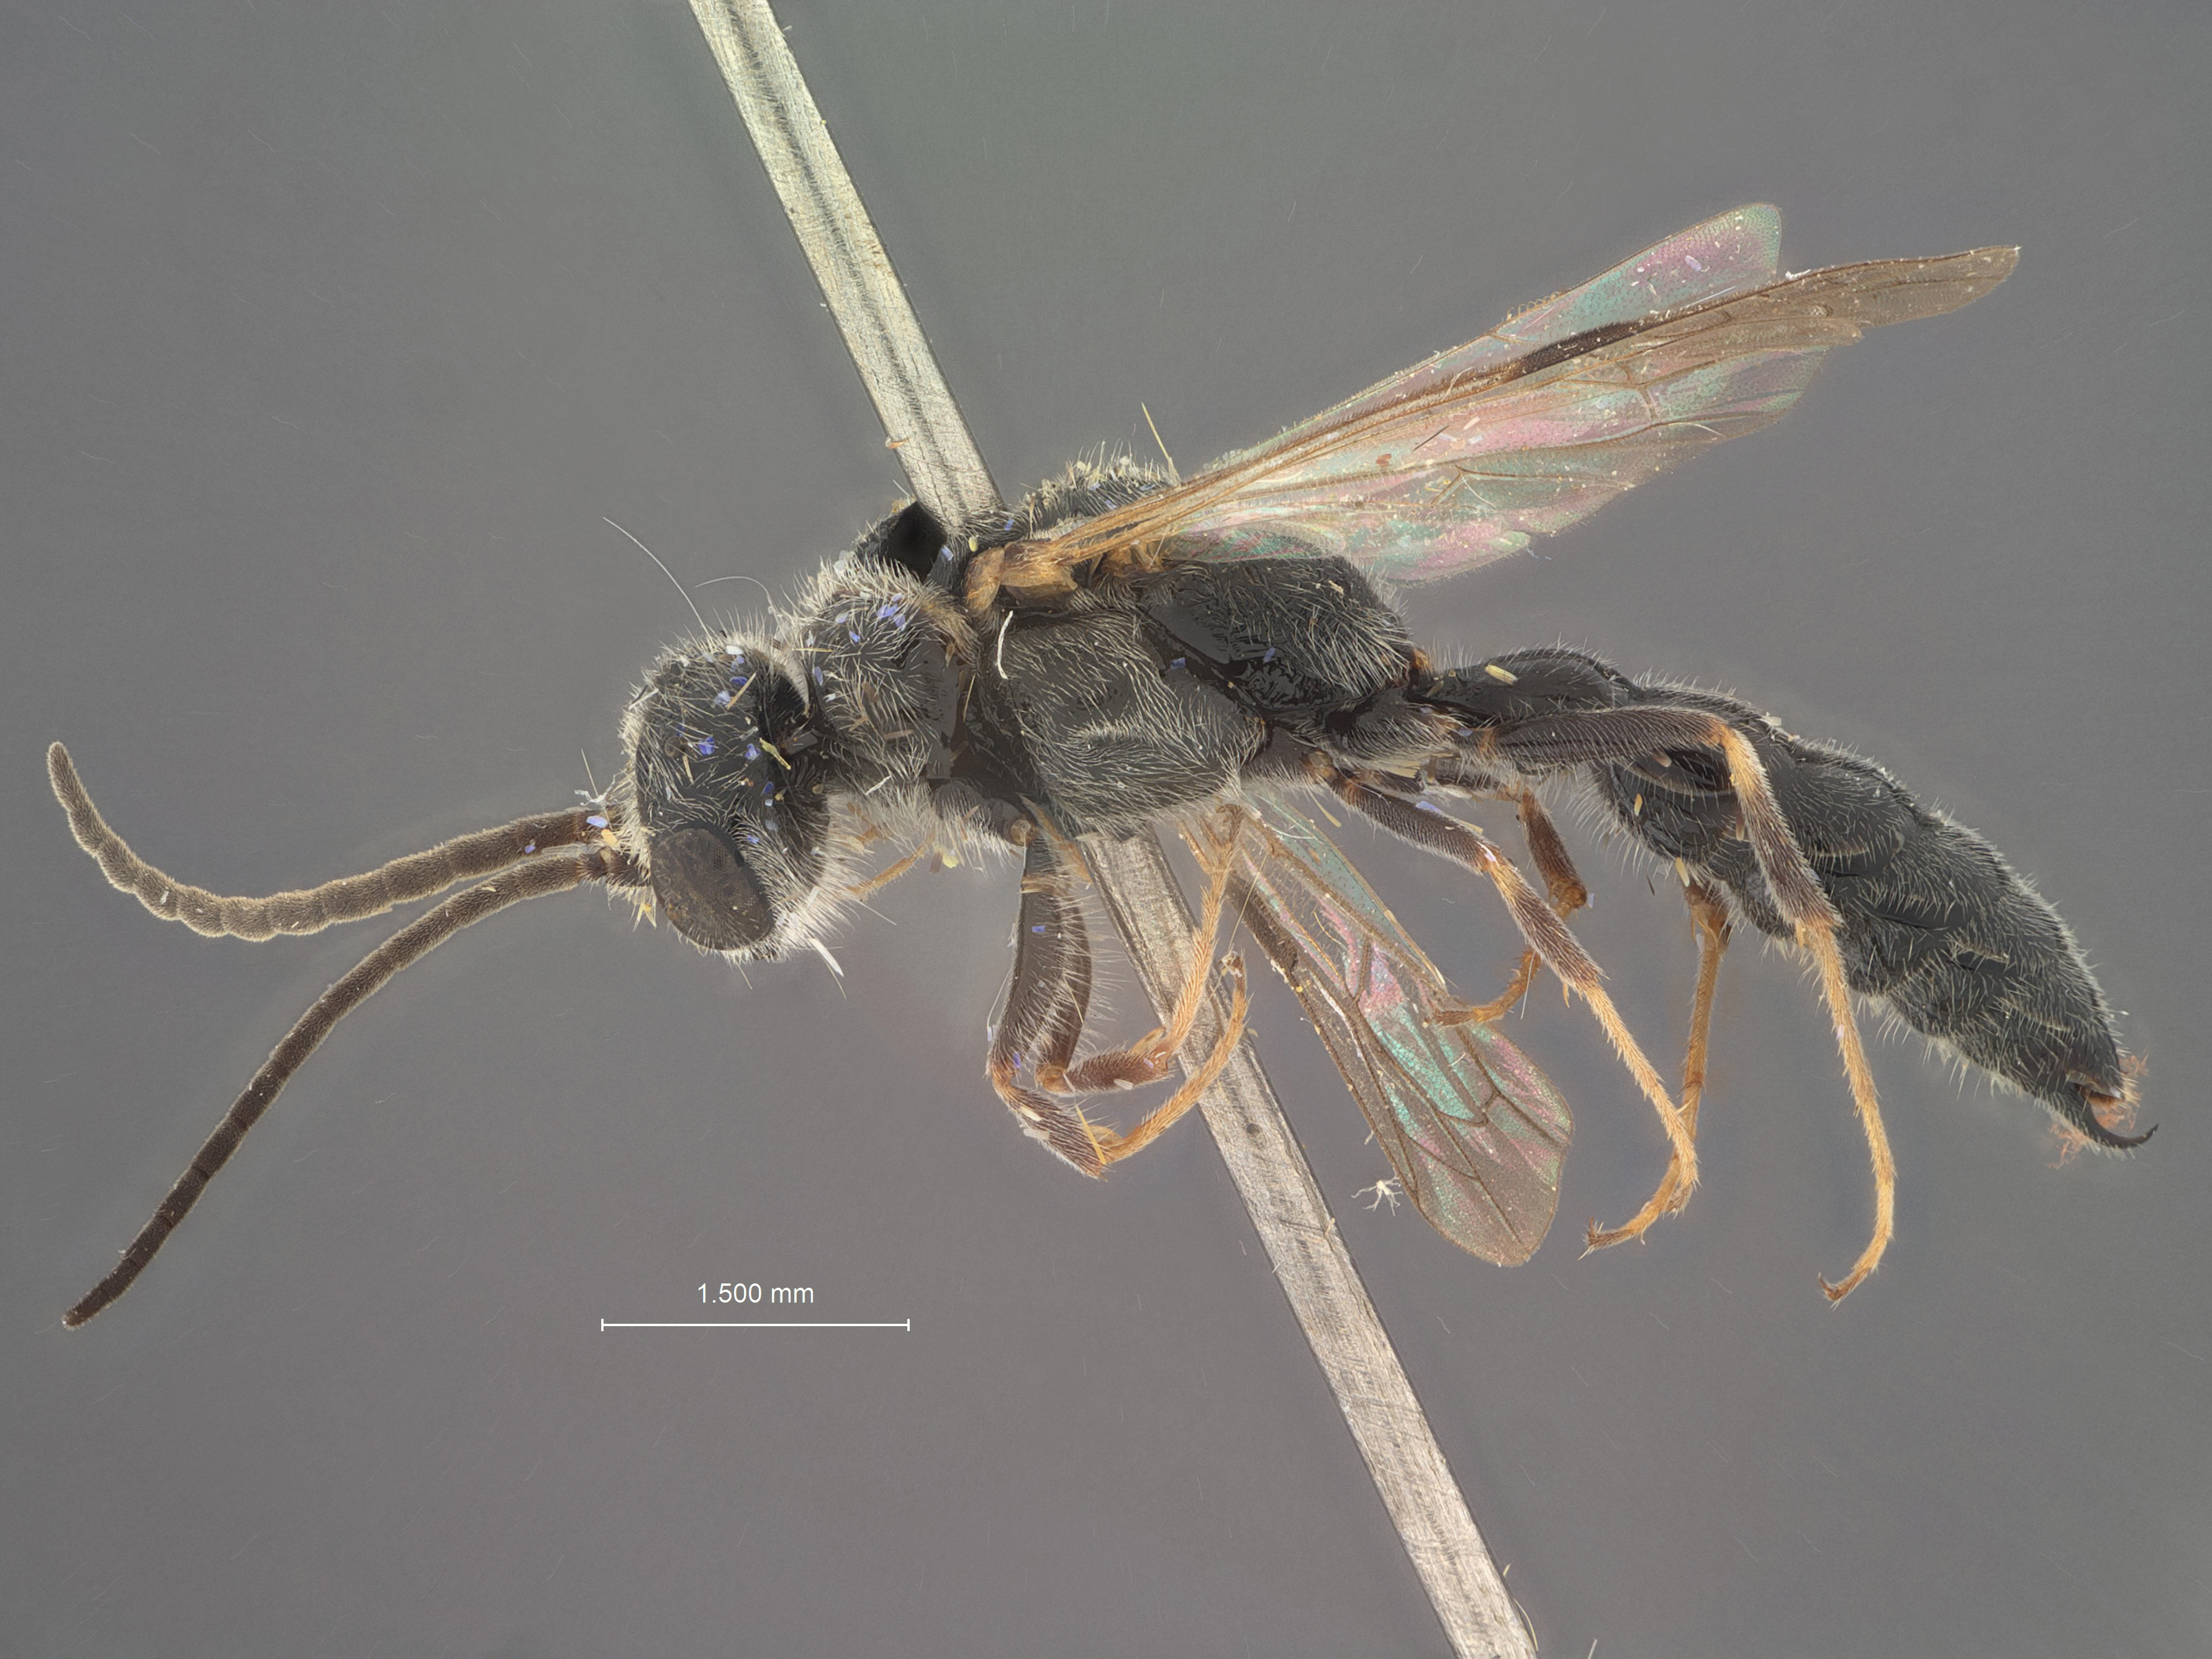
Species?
Methocha heveli
